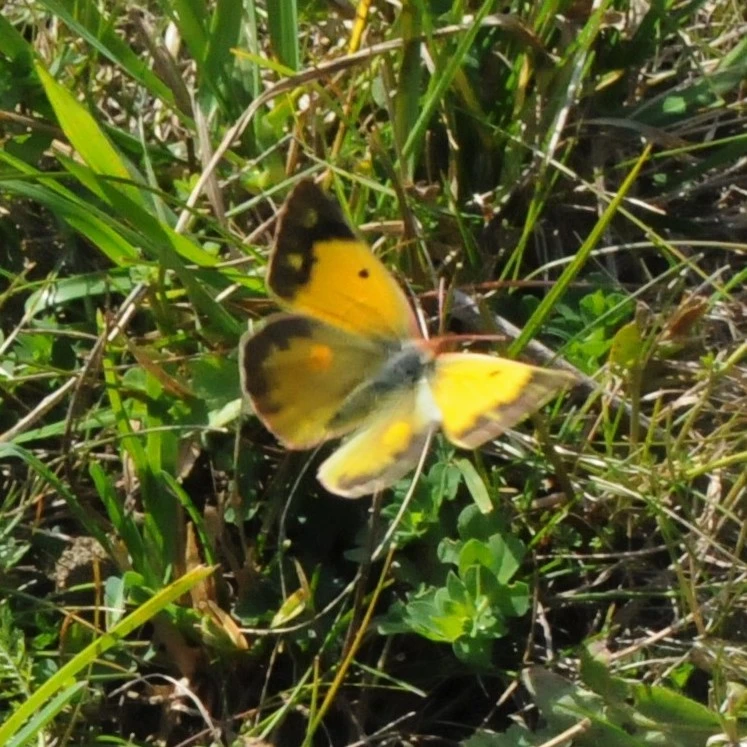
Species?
Colias croceus
